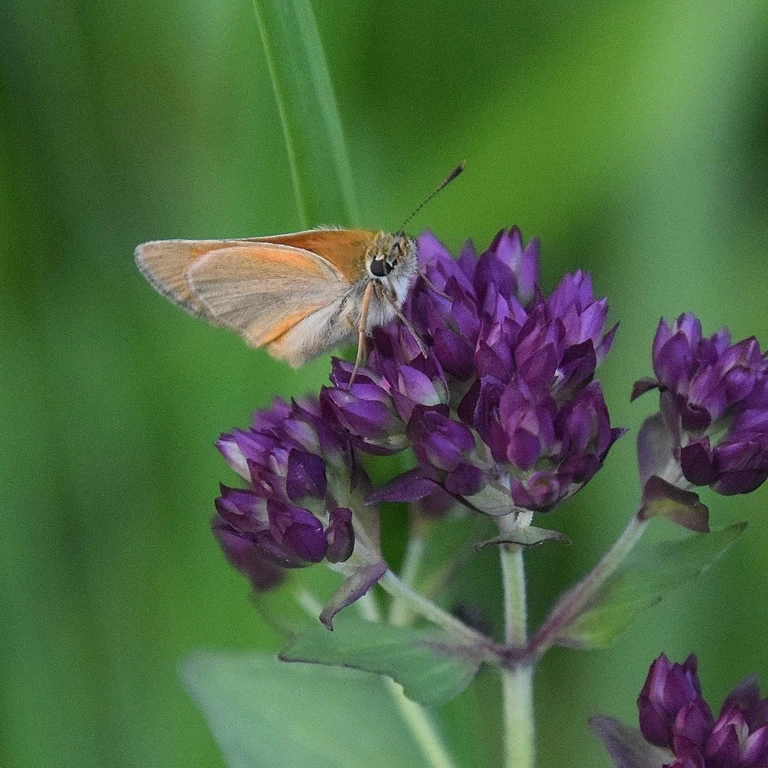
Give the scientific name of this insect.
Thymelicus sylvestris
